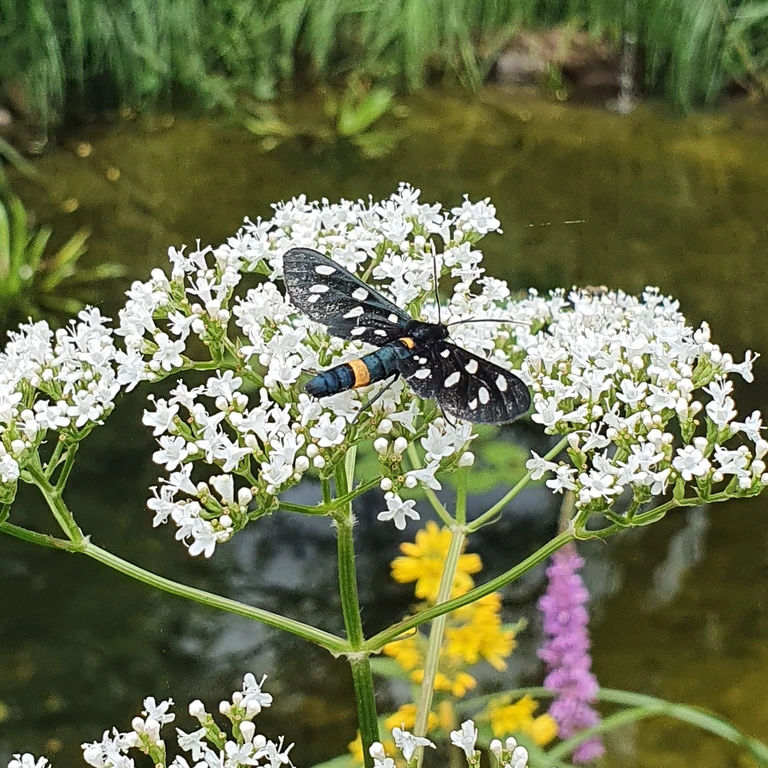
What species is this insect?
Amata phegea
